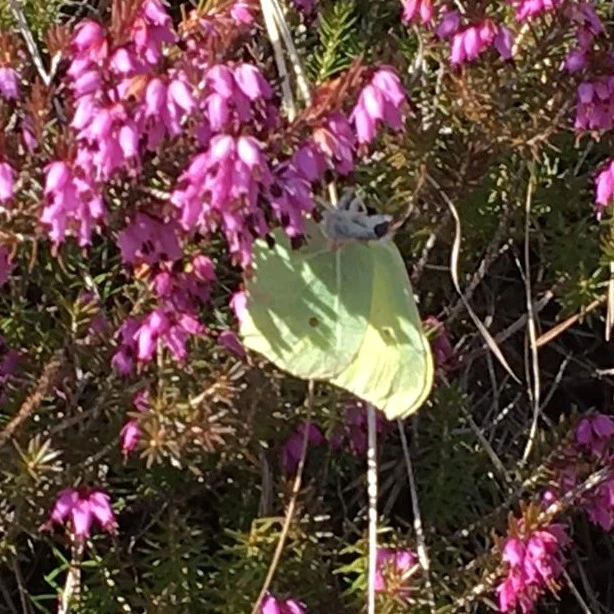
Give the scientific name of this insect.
Gonepteryx rhamni
